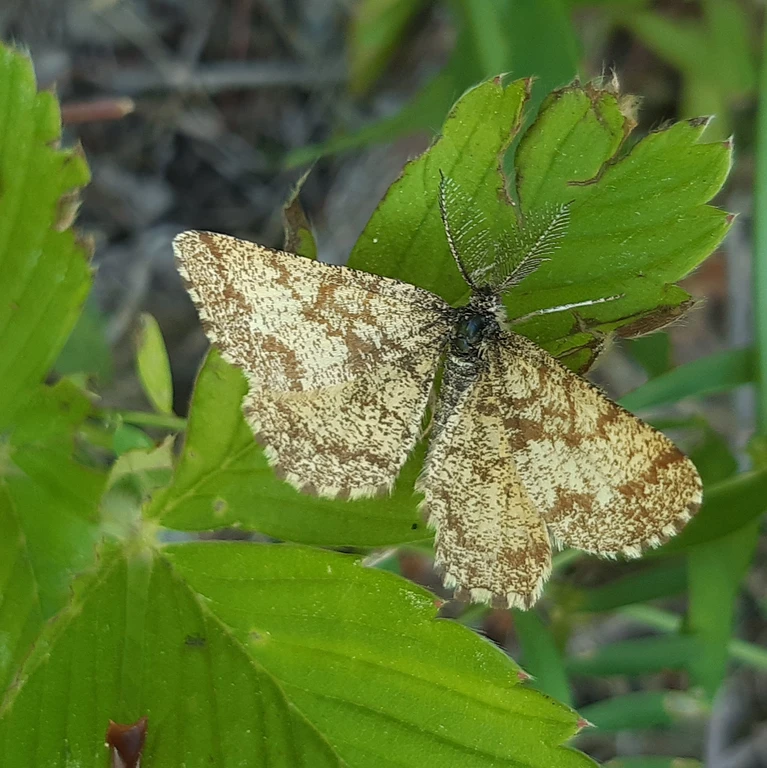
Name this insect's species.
Ematurga atomaria
